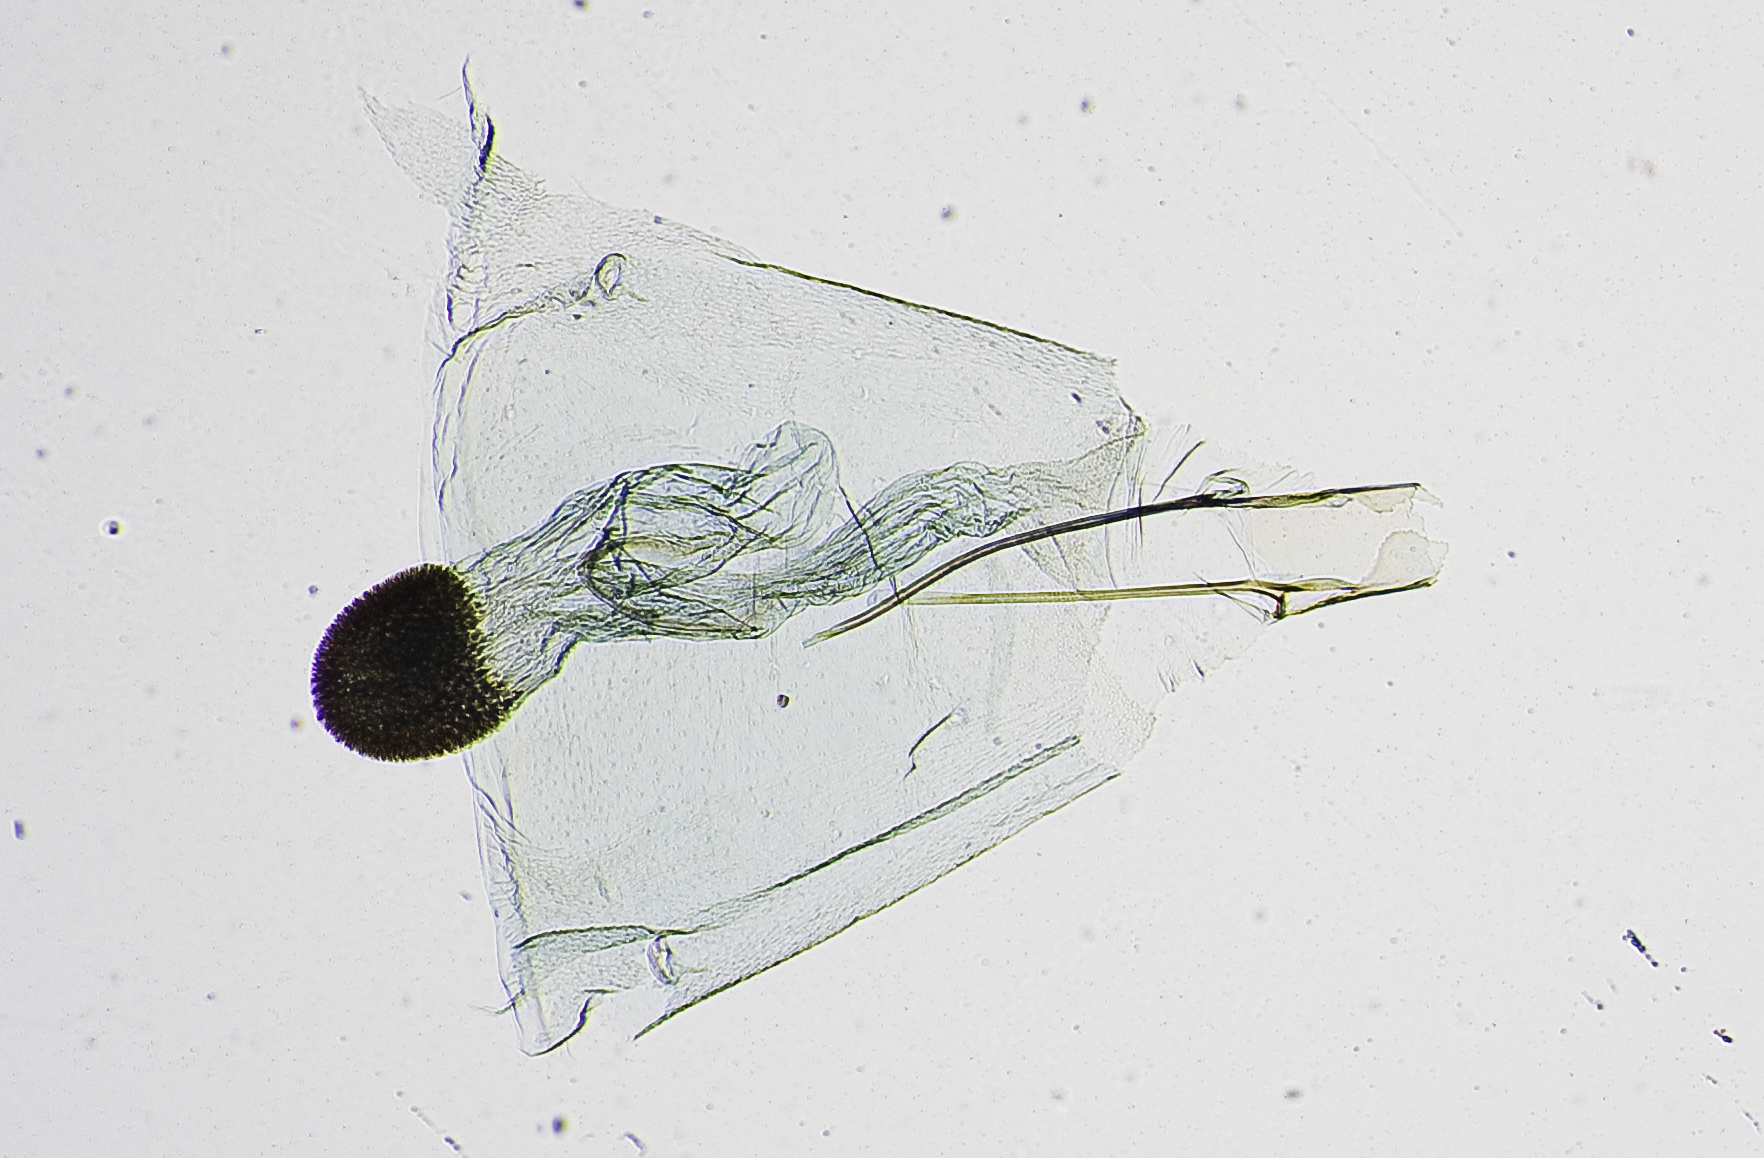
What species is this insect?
Argyractis volcanalis
